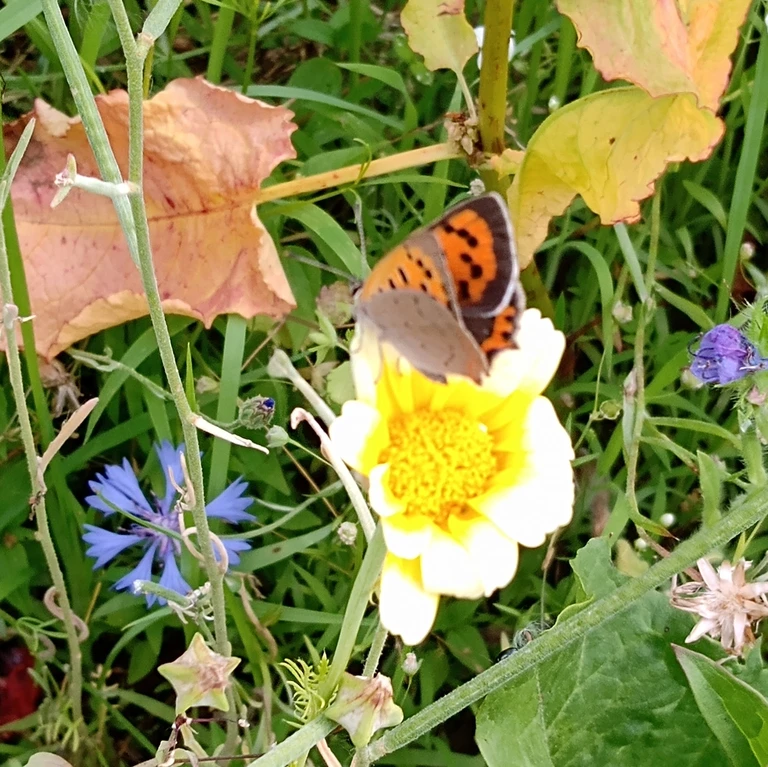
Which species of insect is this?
Lycaena phlaeas
